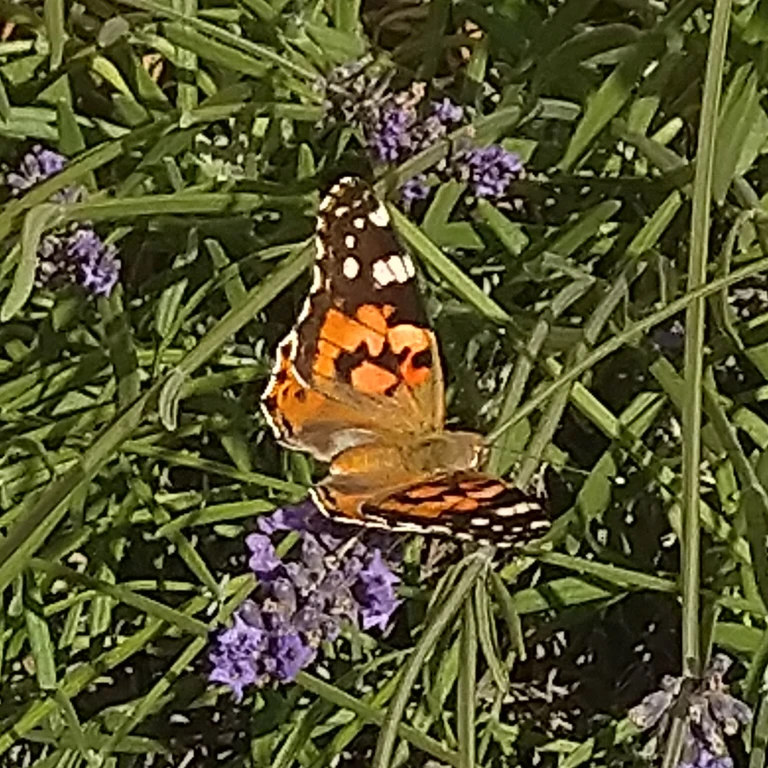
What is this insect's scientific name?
Vanessa cardui
